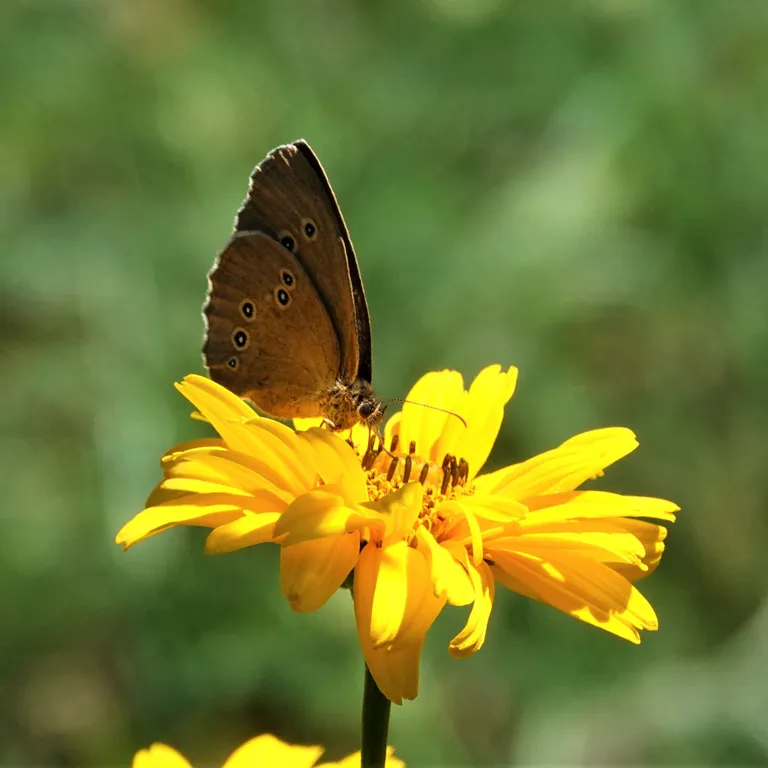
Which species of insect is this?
Aphantopus hyperantus
